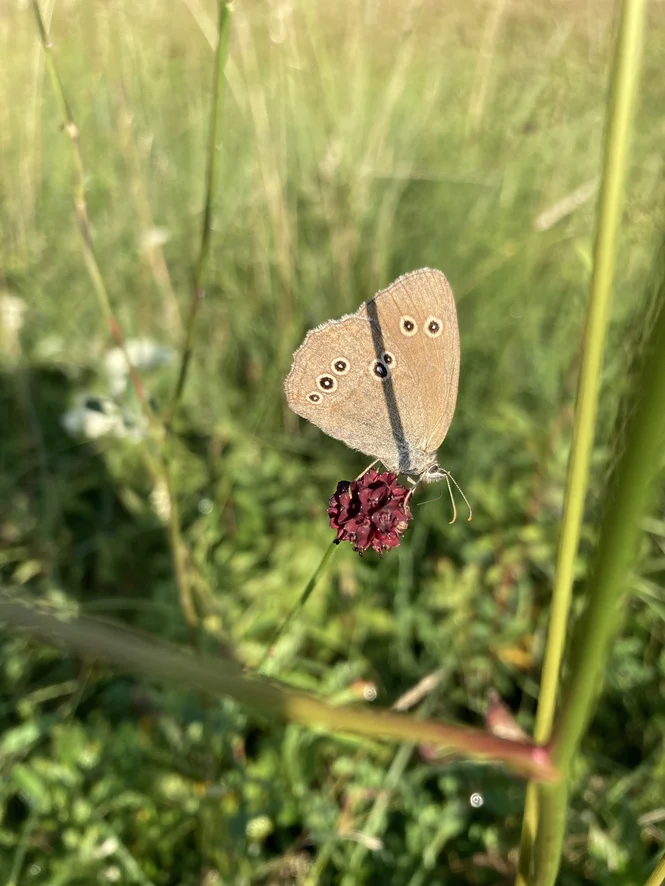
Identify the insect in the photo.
Aphantopus hyperantus
